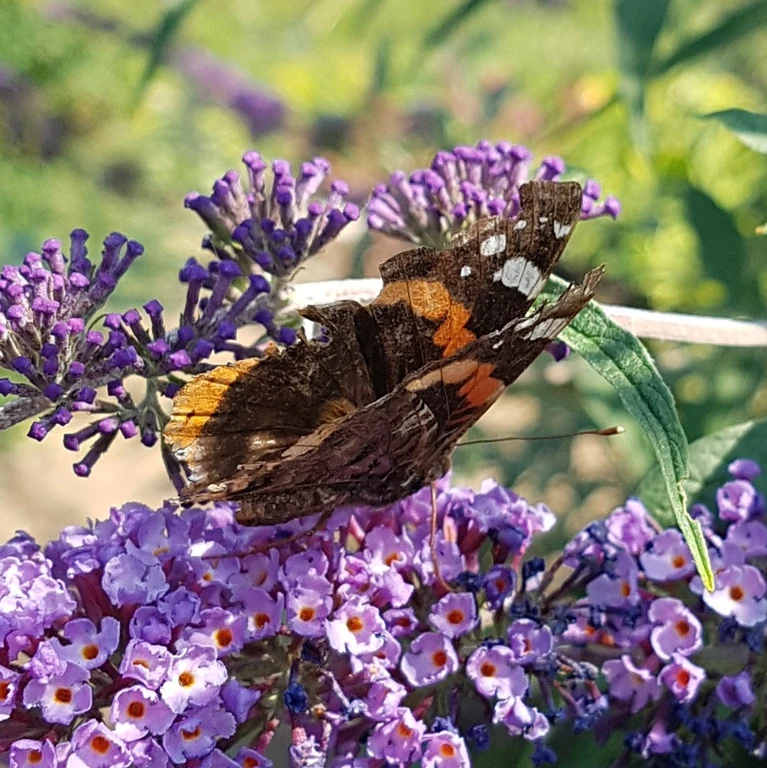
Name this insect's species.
Vanessa atalanta
